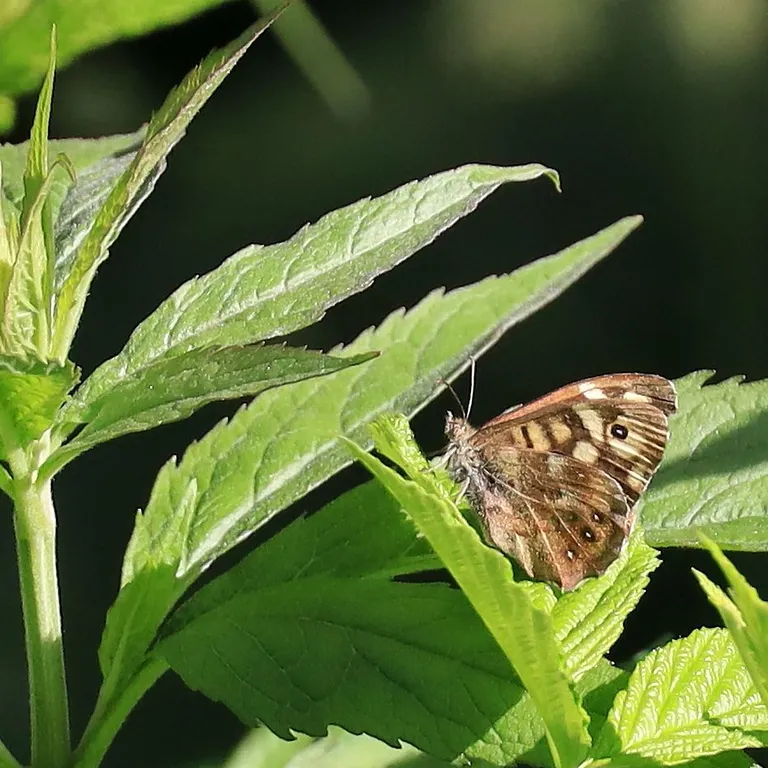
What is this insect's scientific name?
Pararge aegeria
